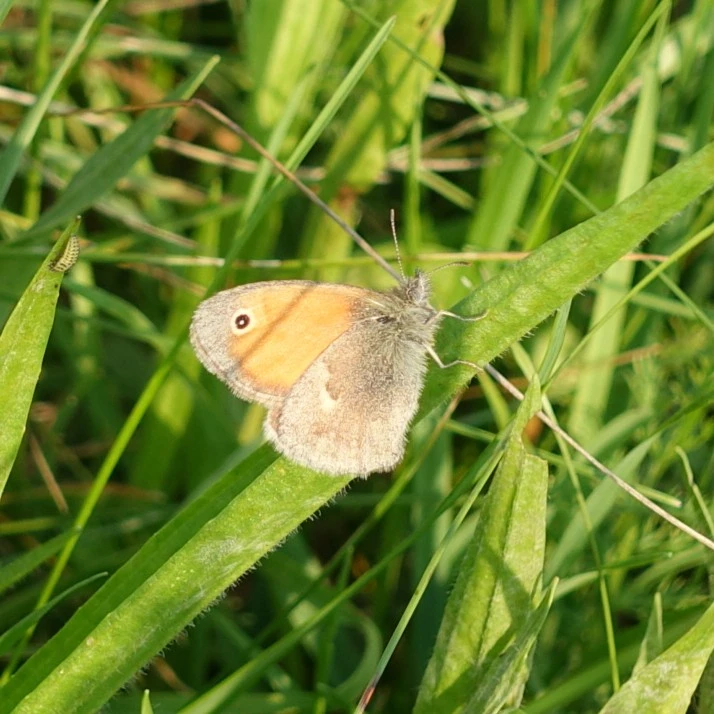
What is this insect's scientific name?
Coenonympha pamphilus
